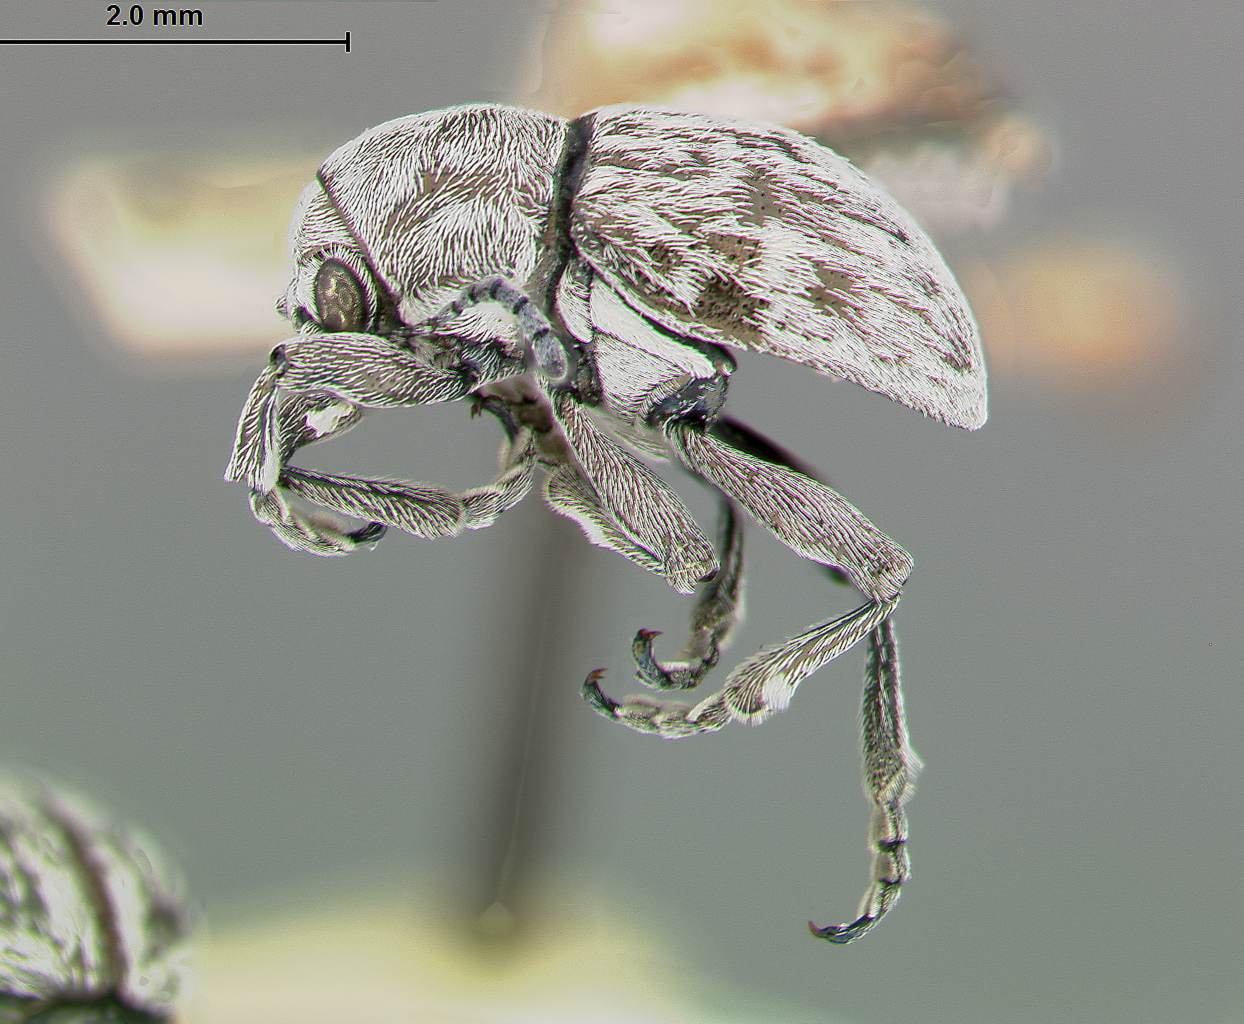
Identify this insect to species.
Graphops comosa
